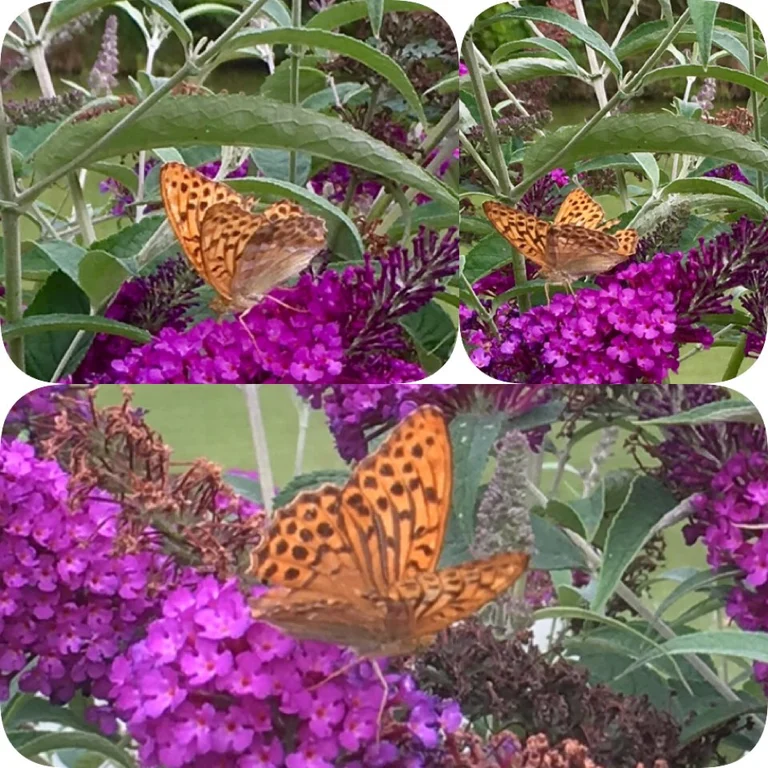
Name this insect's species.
Argynnis paphia
